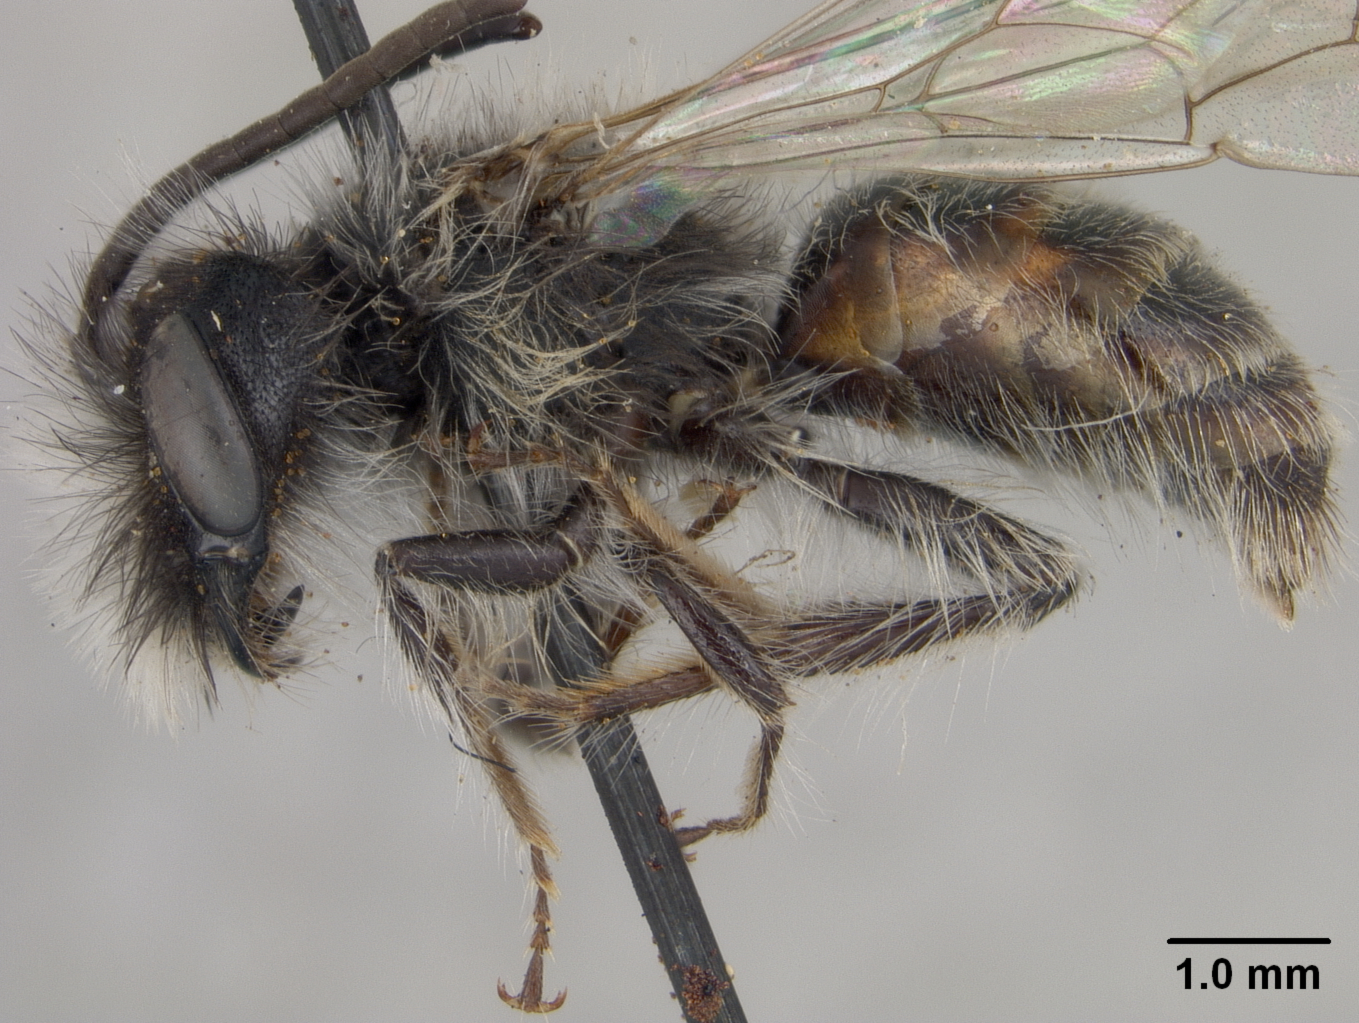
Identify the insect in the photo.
Andrena praecocella
